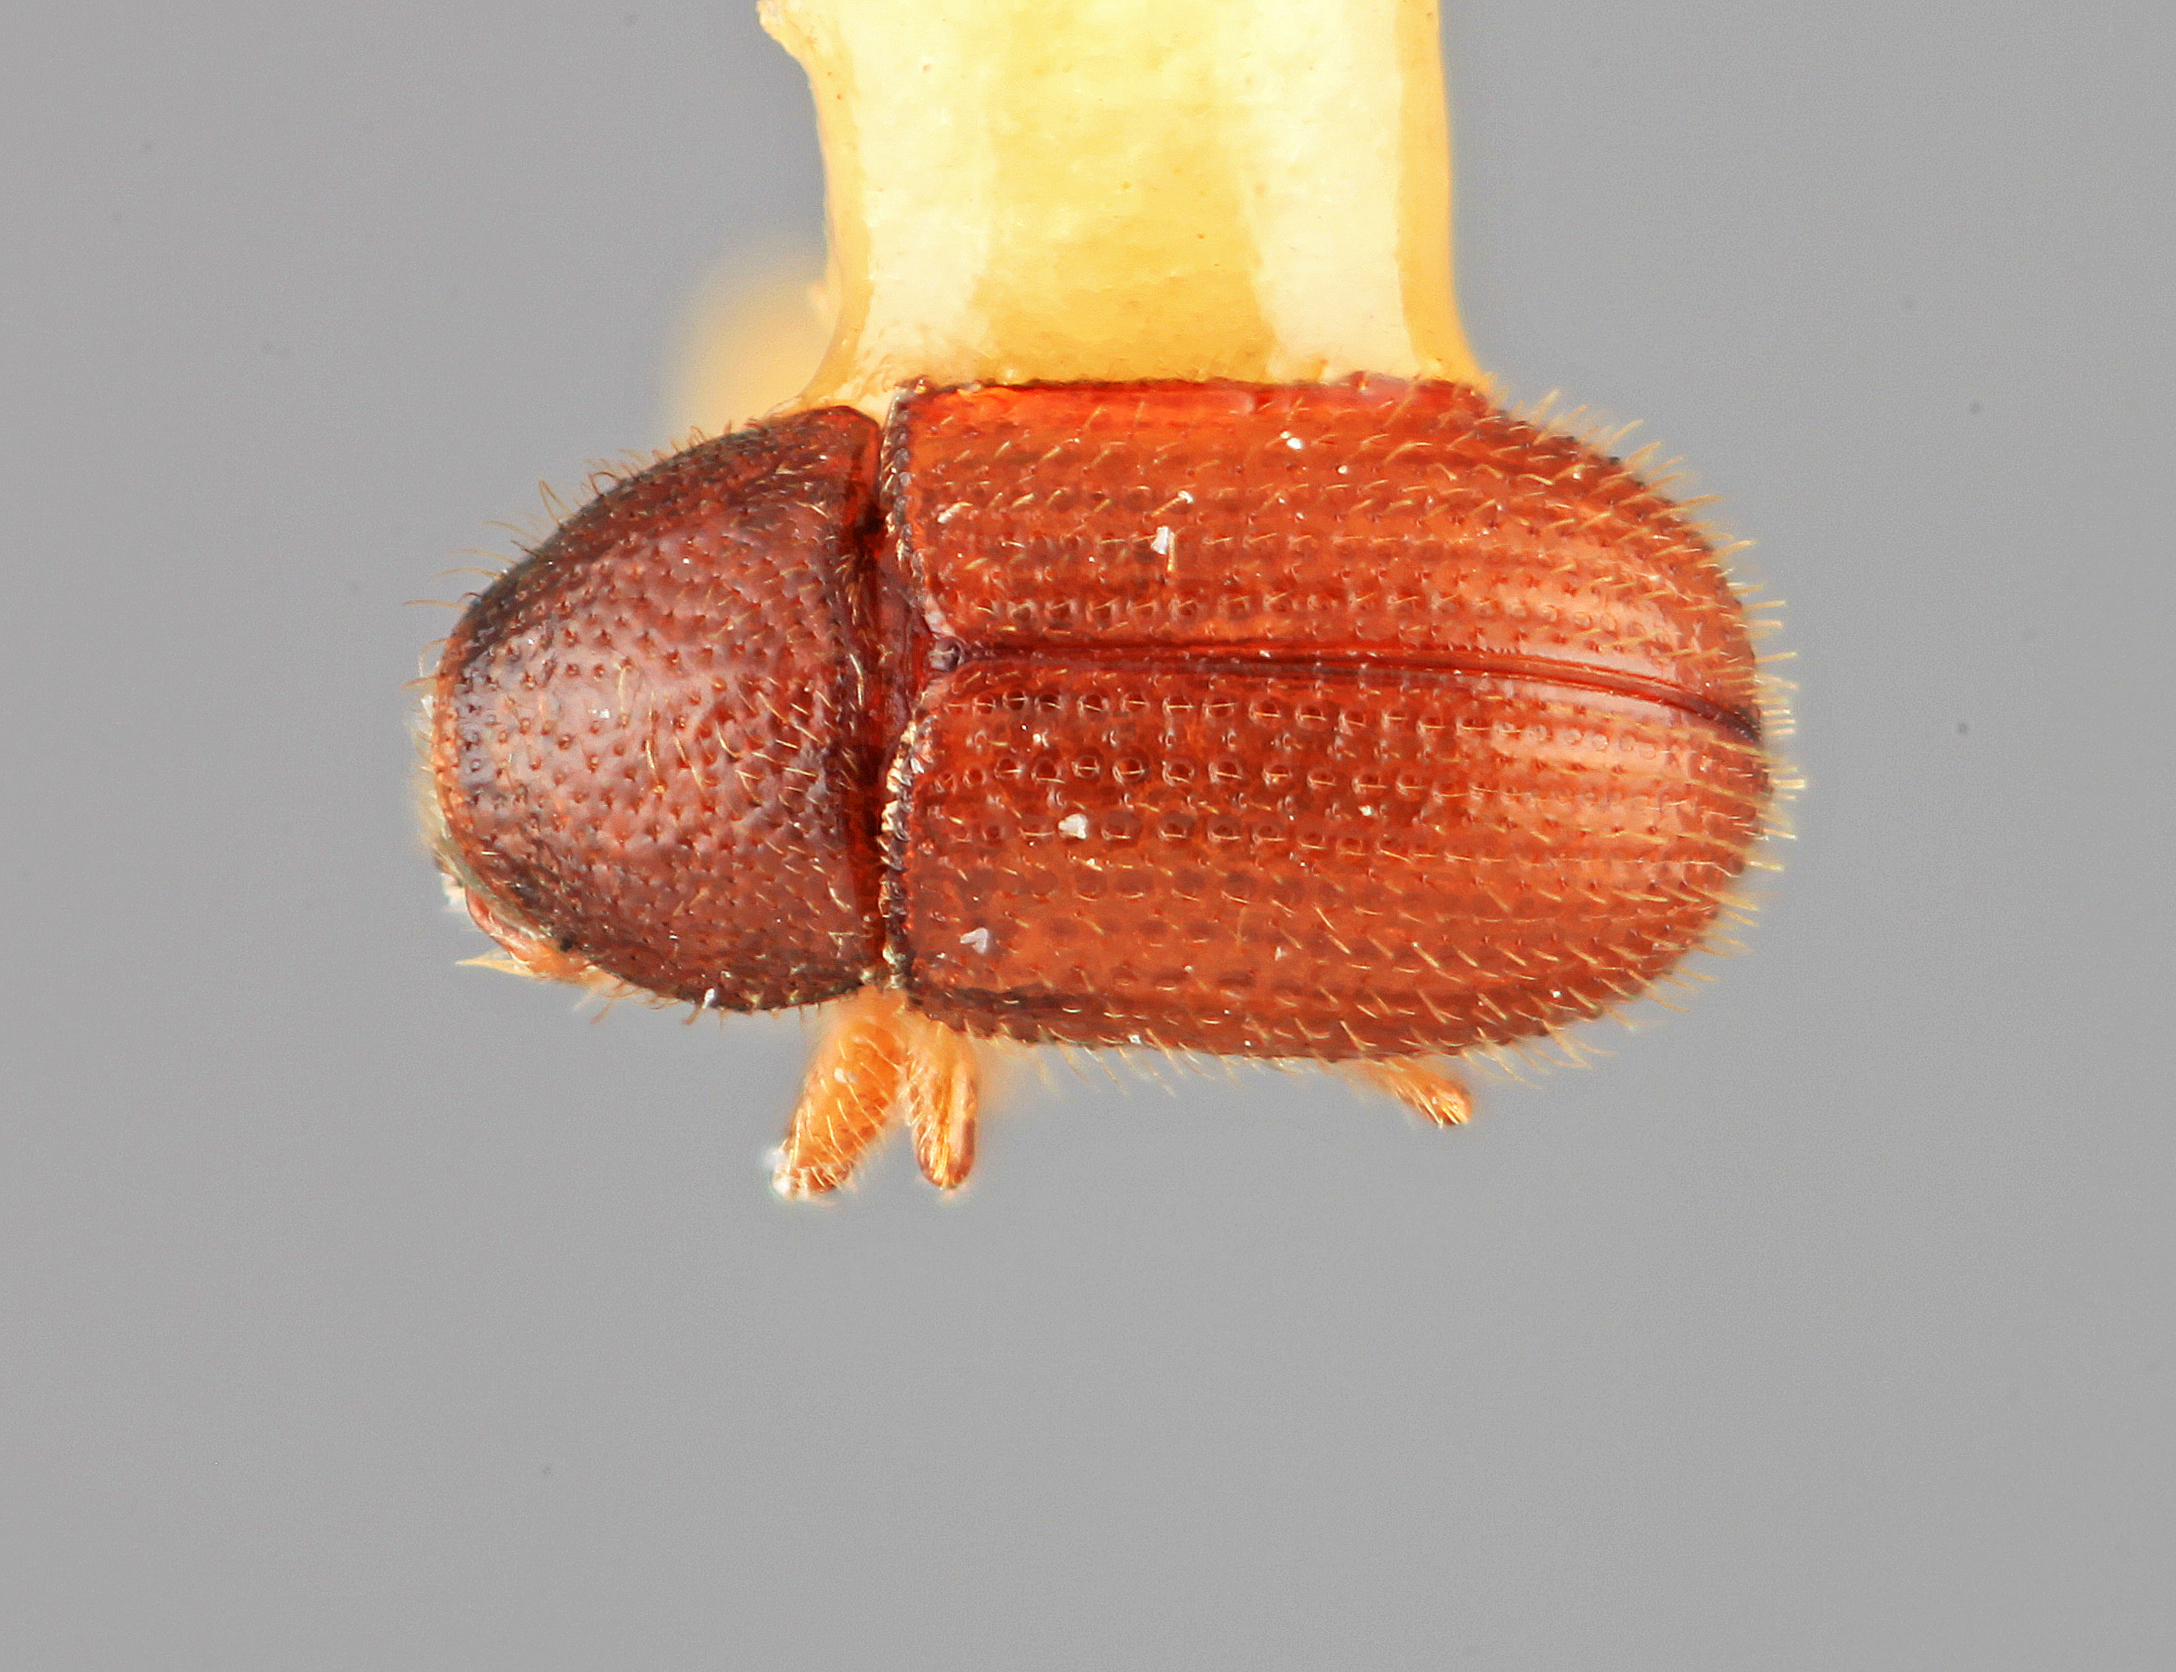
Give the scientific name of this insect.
Phloeotribus ingae
